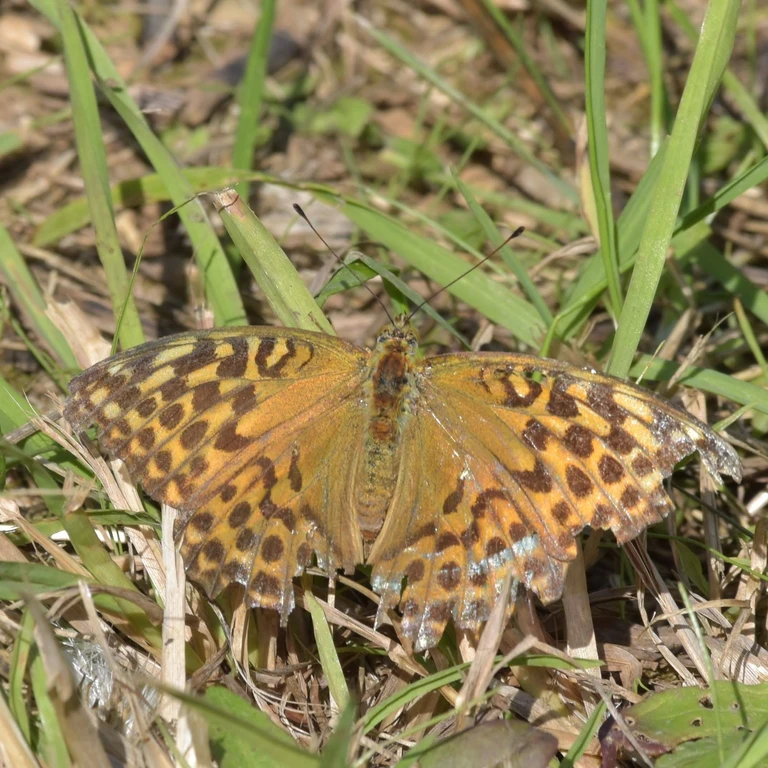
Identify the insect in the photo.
Argynnis paphia
